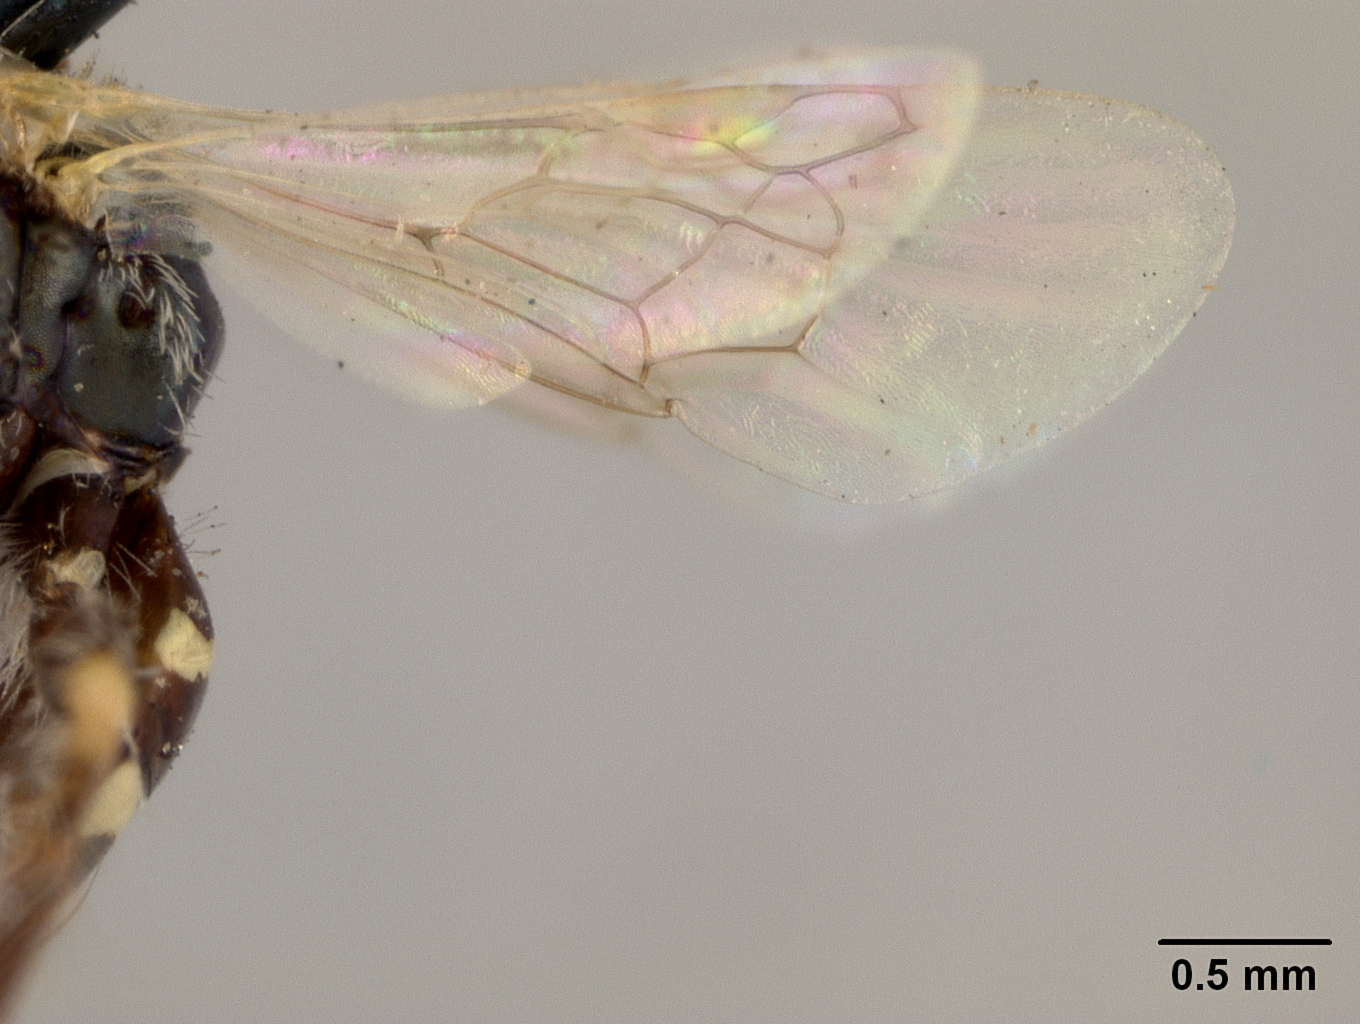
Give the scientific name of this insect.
Perdita swenki
